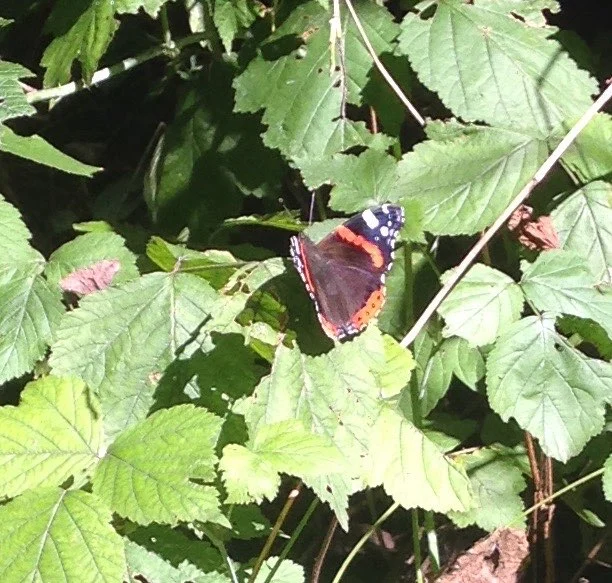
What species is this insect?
Vanessa atalanta
